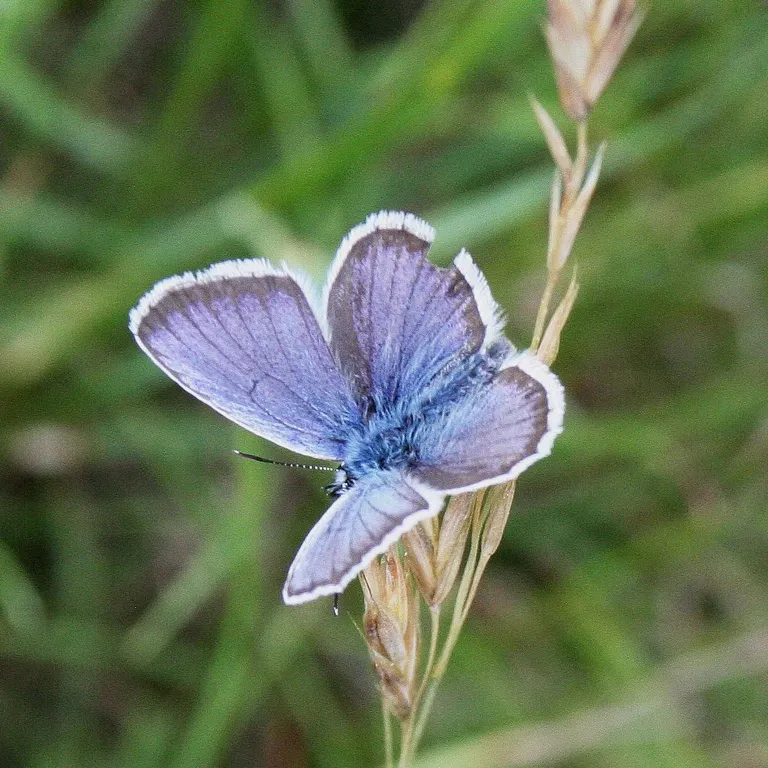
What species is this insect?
Plebejus argus
